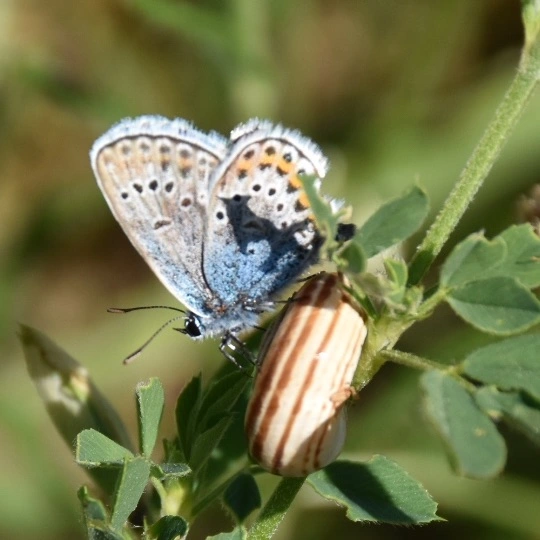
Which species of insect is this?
Plebejus argus
